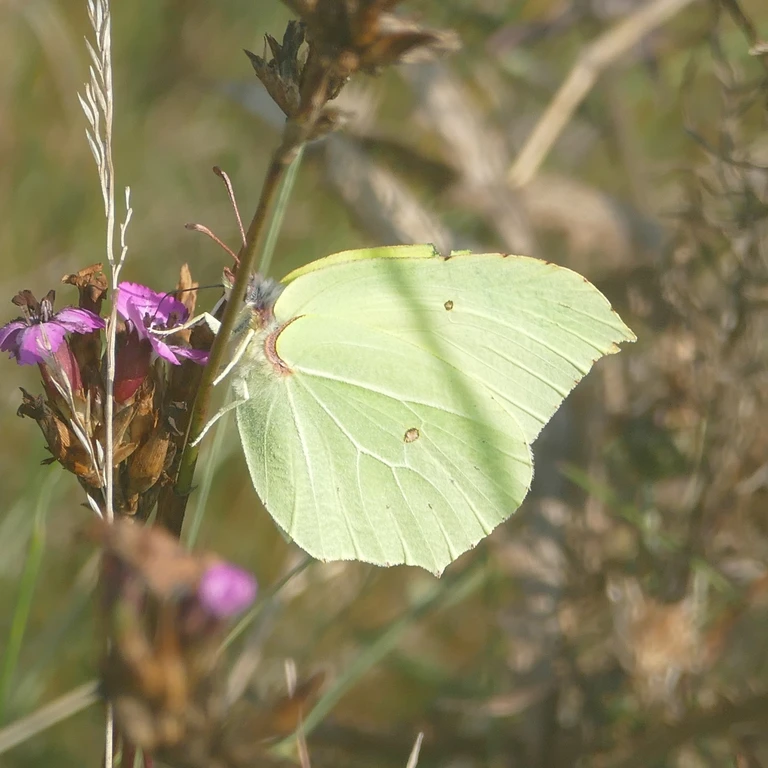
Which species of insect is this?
Gonepteryx rhamni
